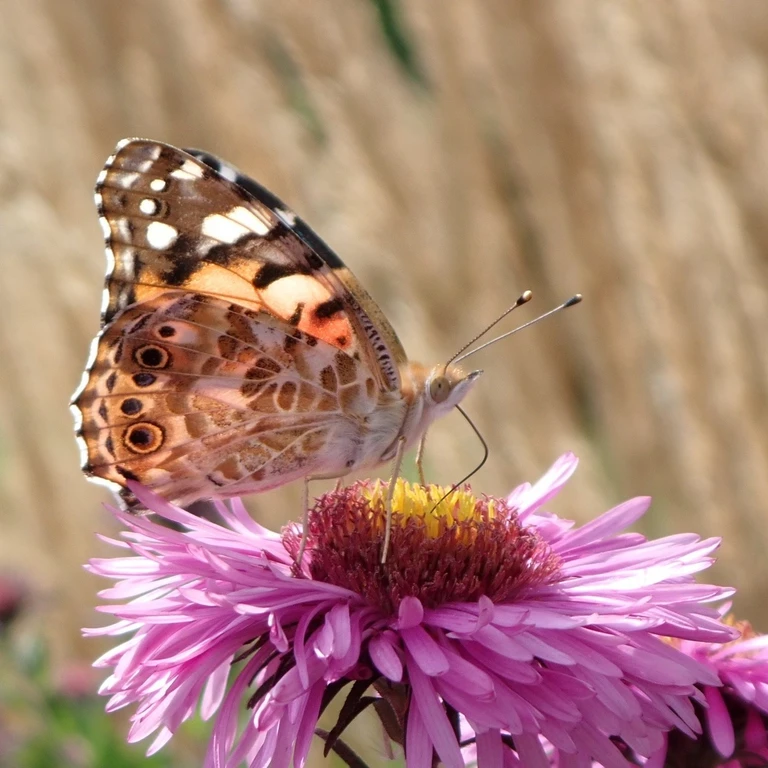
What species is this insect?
Vanessa cardui
